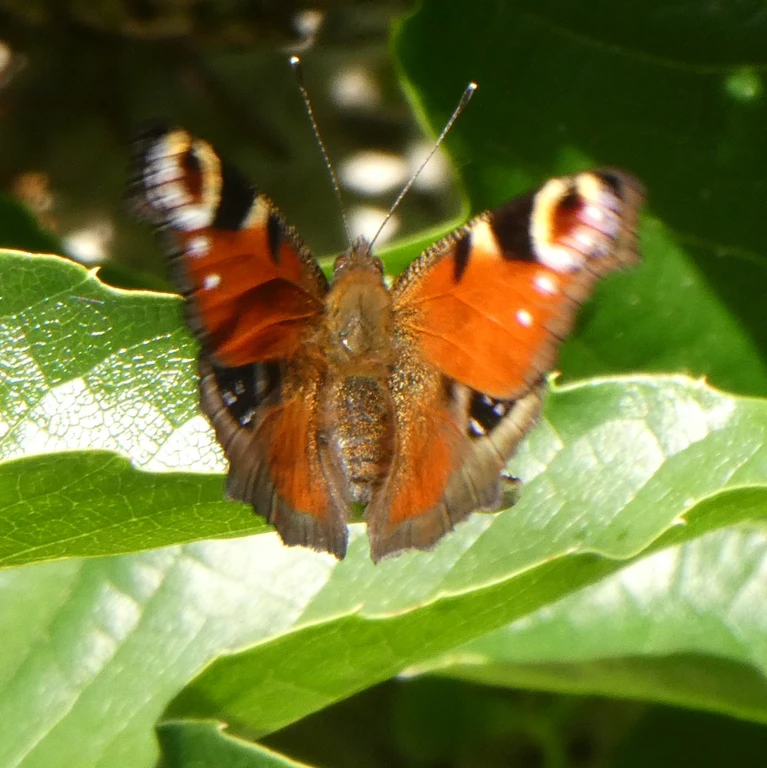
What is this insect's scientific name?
Aglais io
